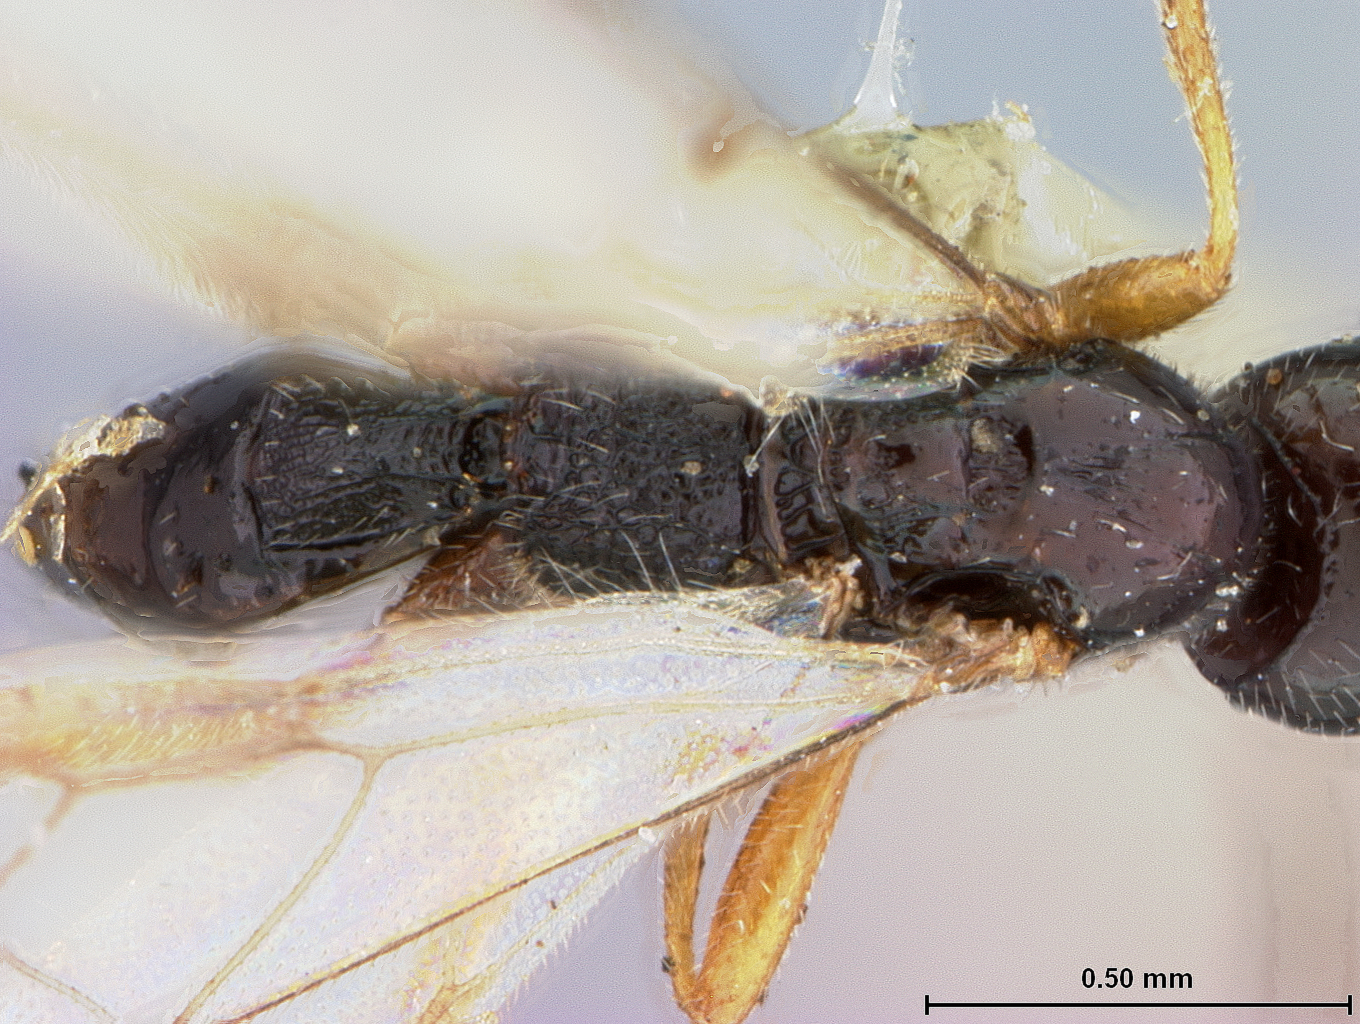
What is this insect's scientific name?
Blacus eruditus
